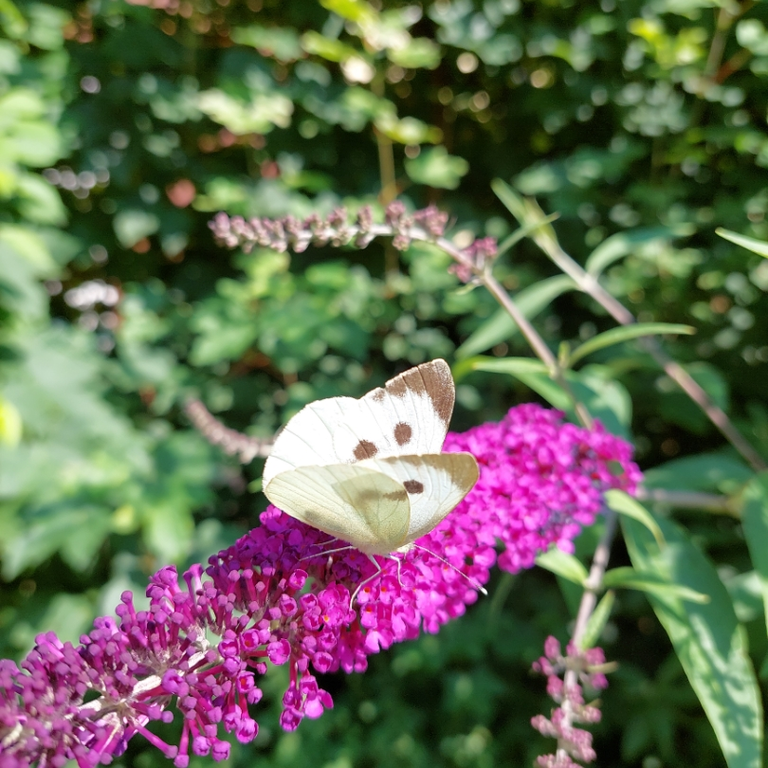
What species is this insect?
Pieris brassicae
